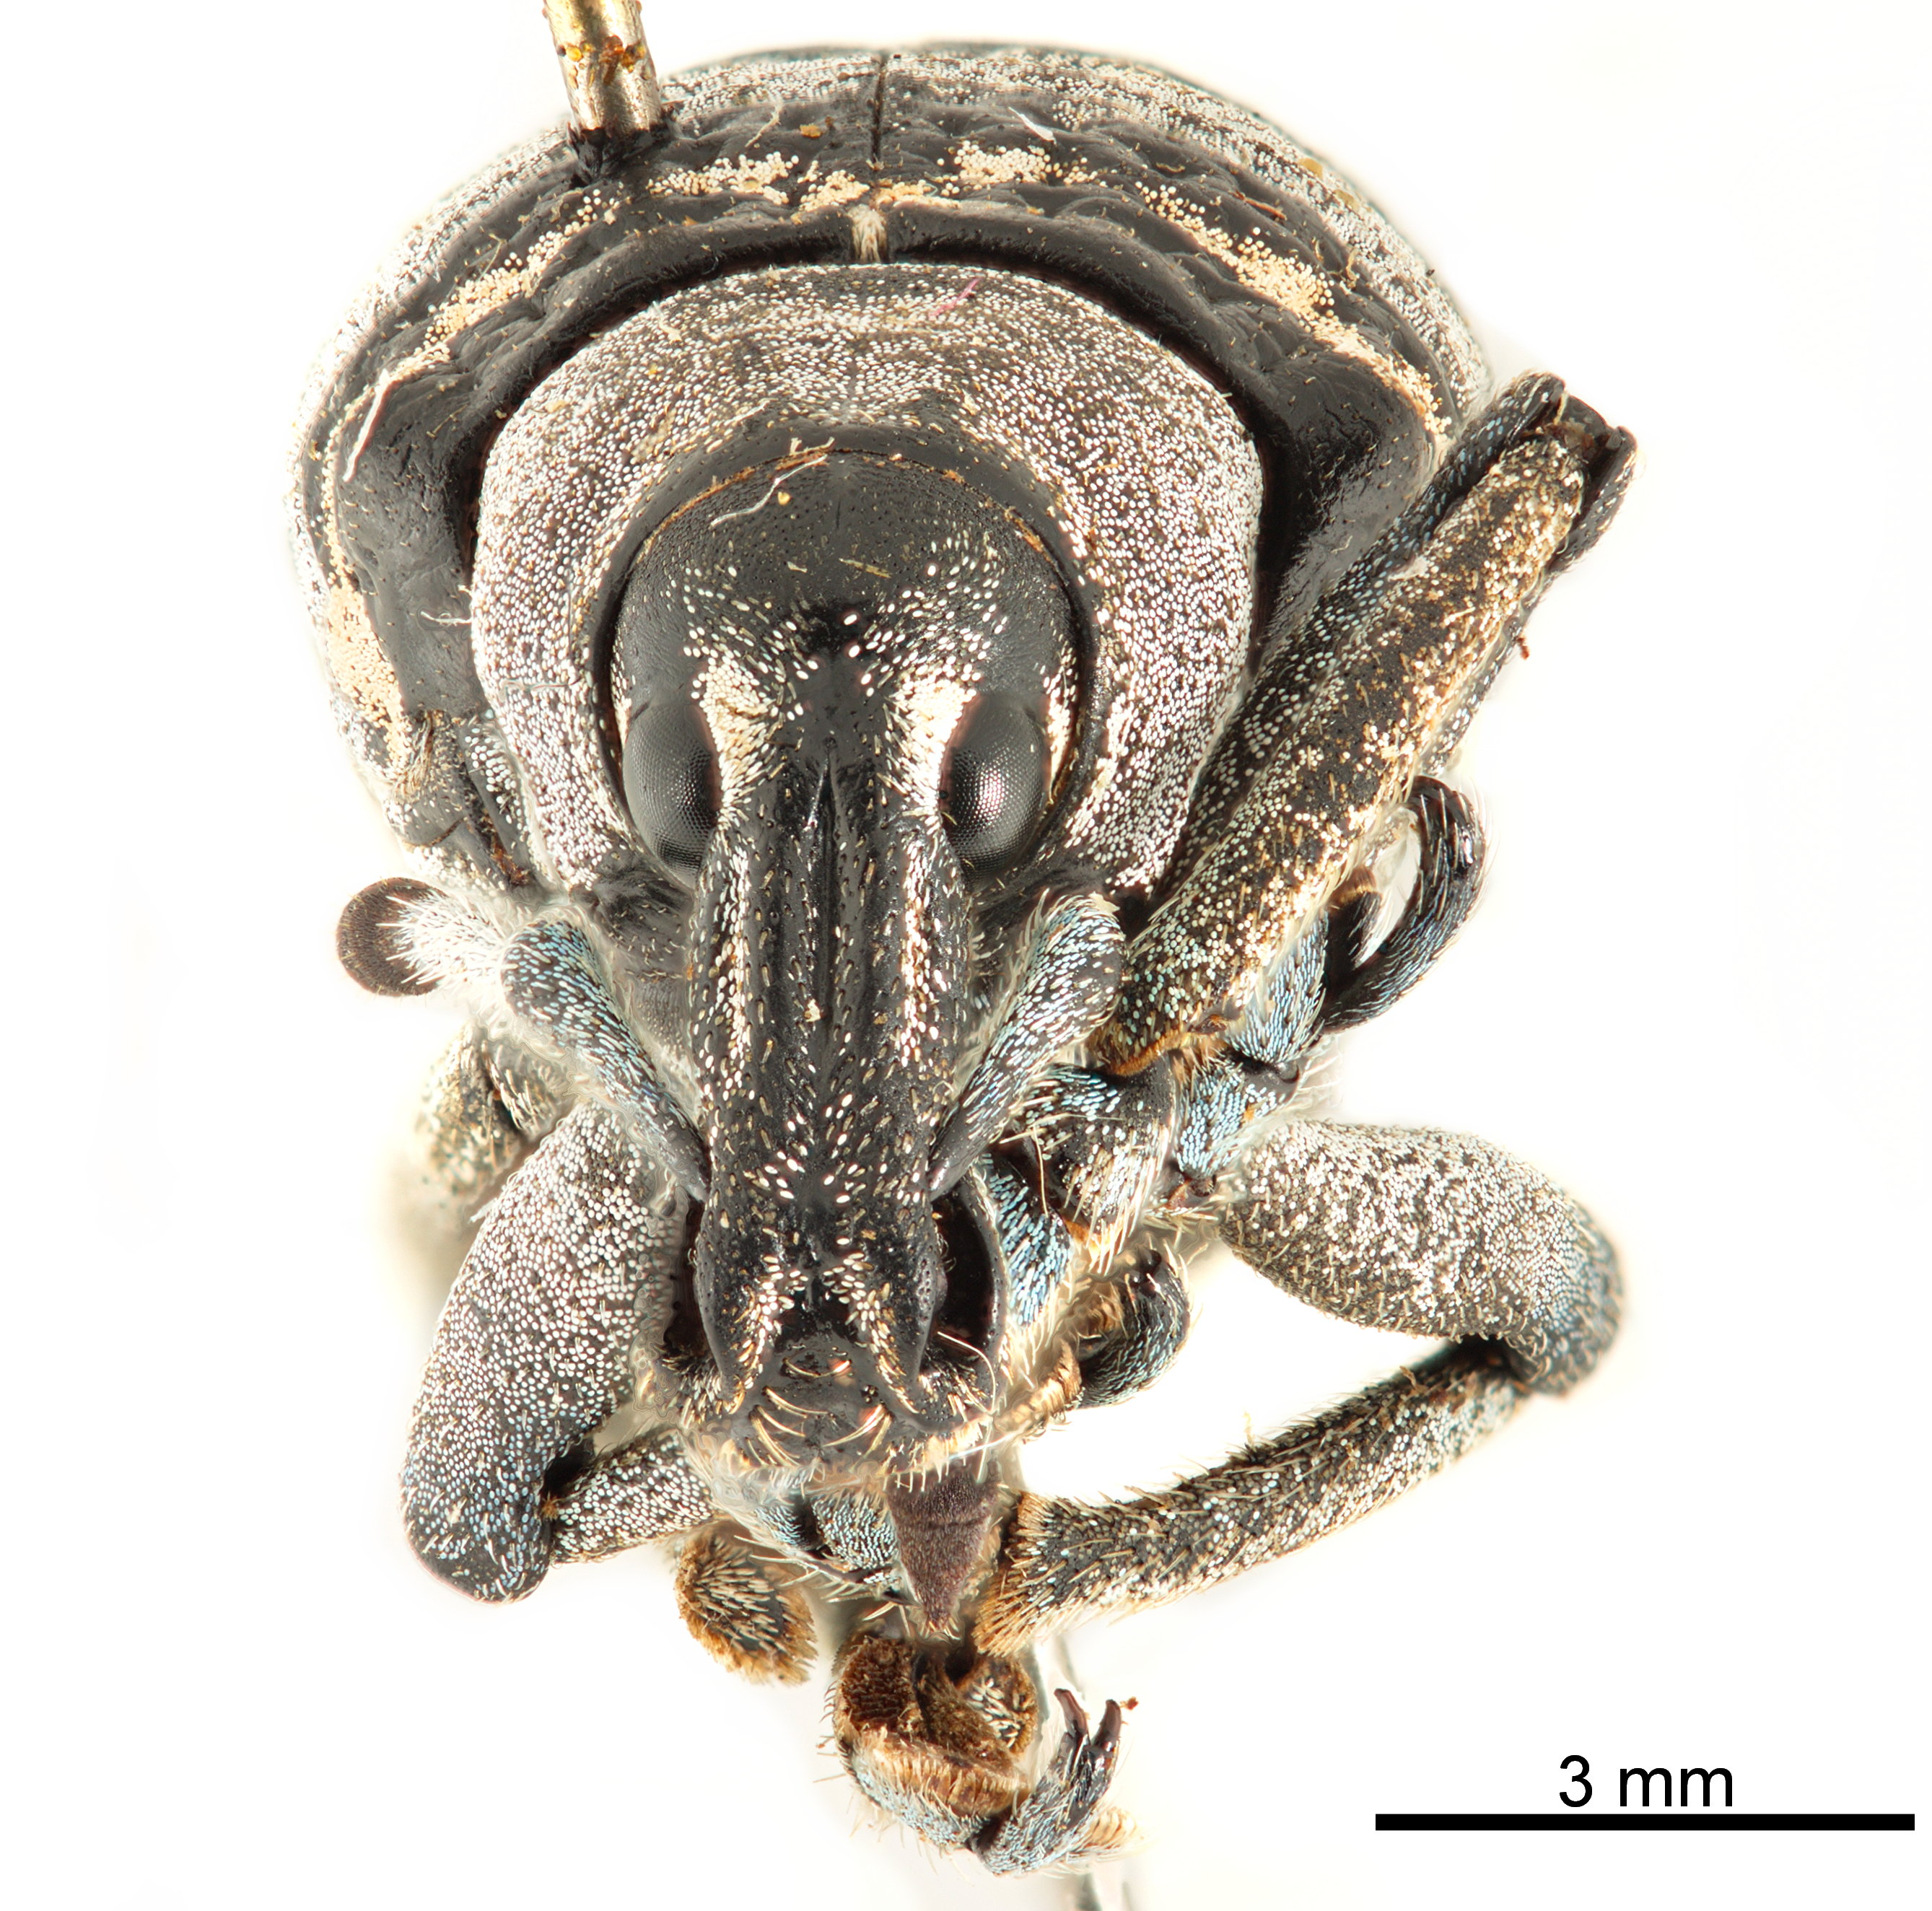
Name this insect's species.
Eupholus nickerli
